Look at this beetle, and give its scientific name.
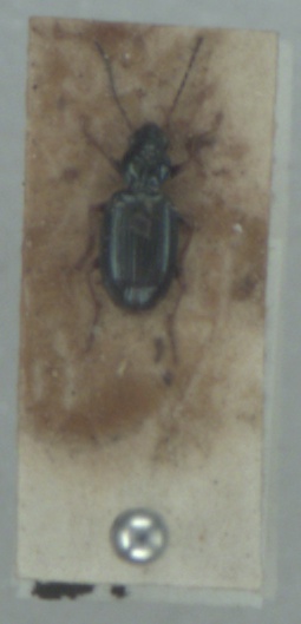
Bembidion deletum
